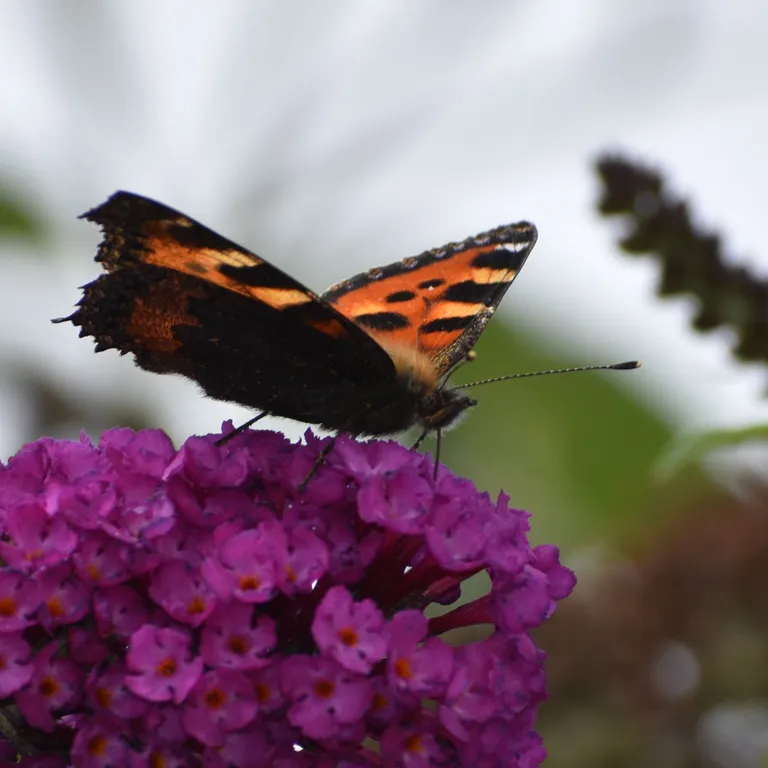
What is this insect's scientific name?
Aglais urticae
